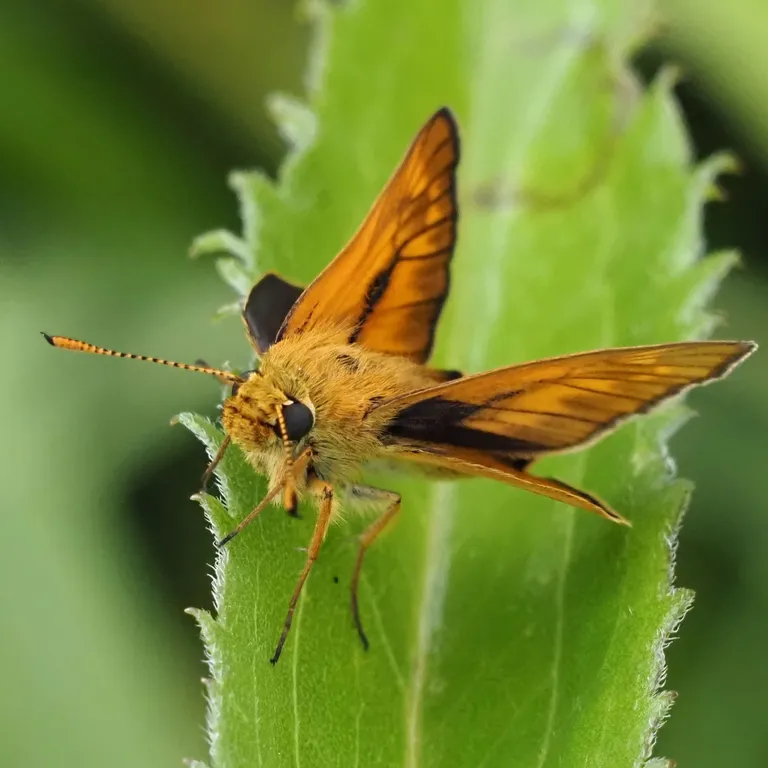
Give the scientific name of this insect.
Ochlodes sylvanus (also Ochlodes venata)
